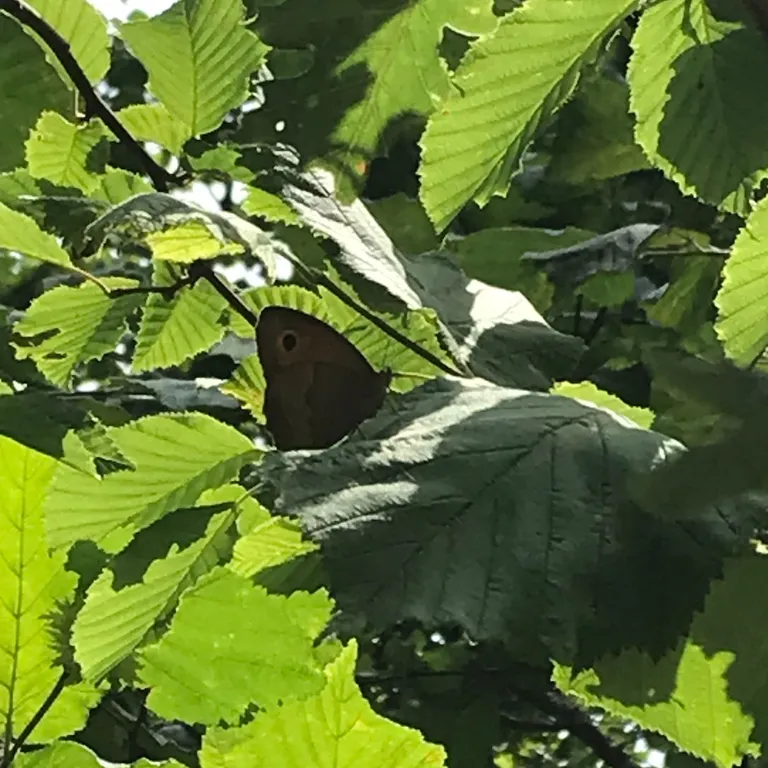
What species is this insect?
Maniola jurtina
